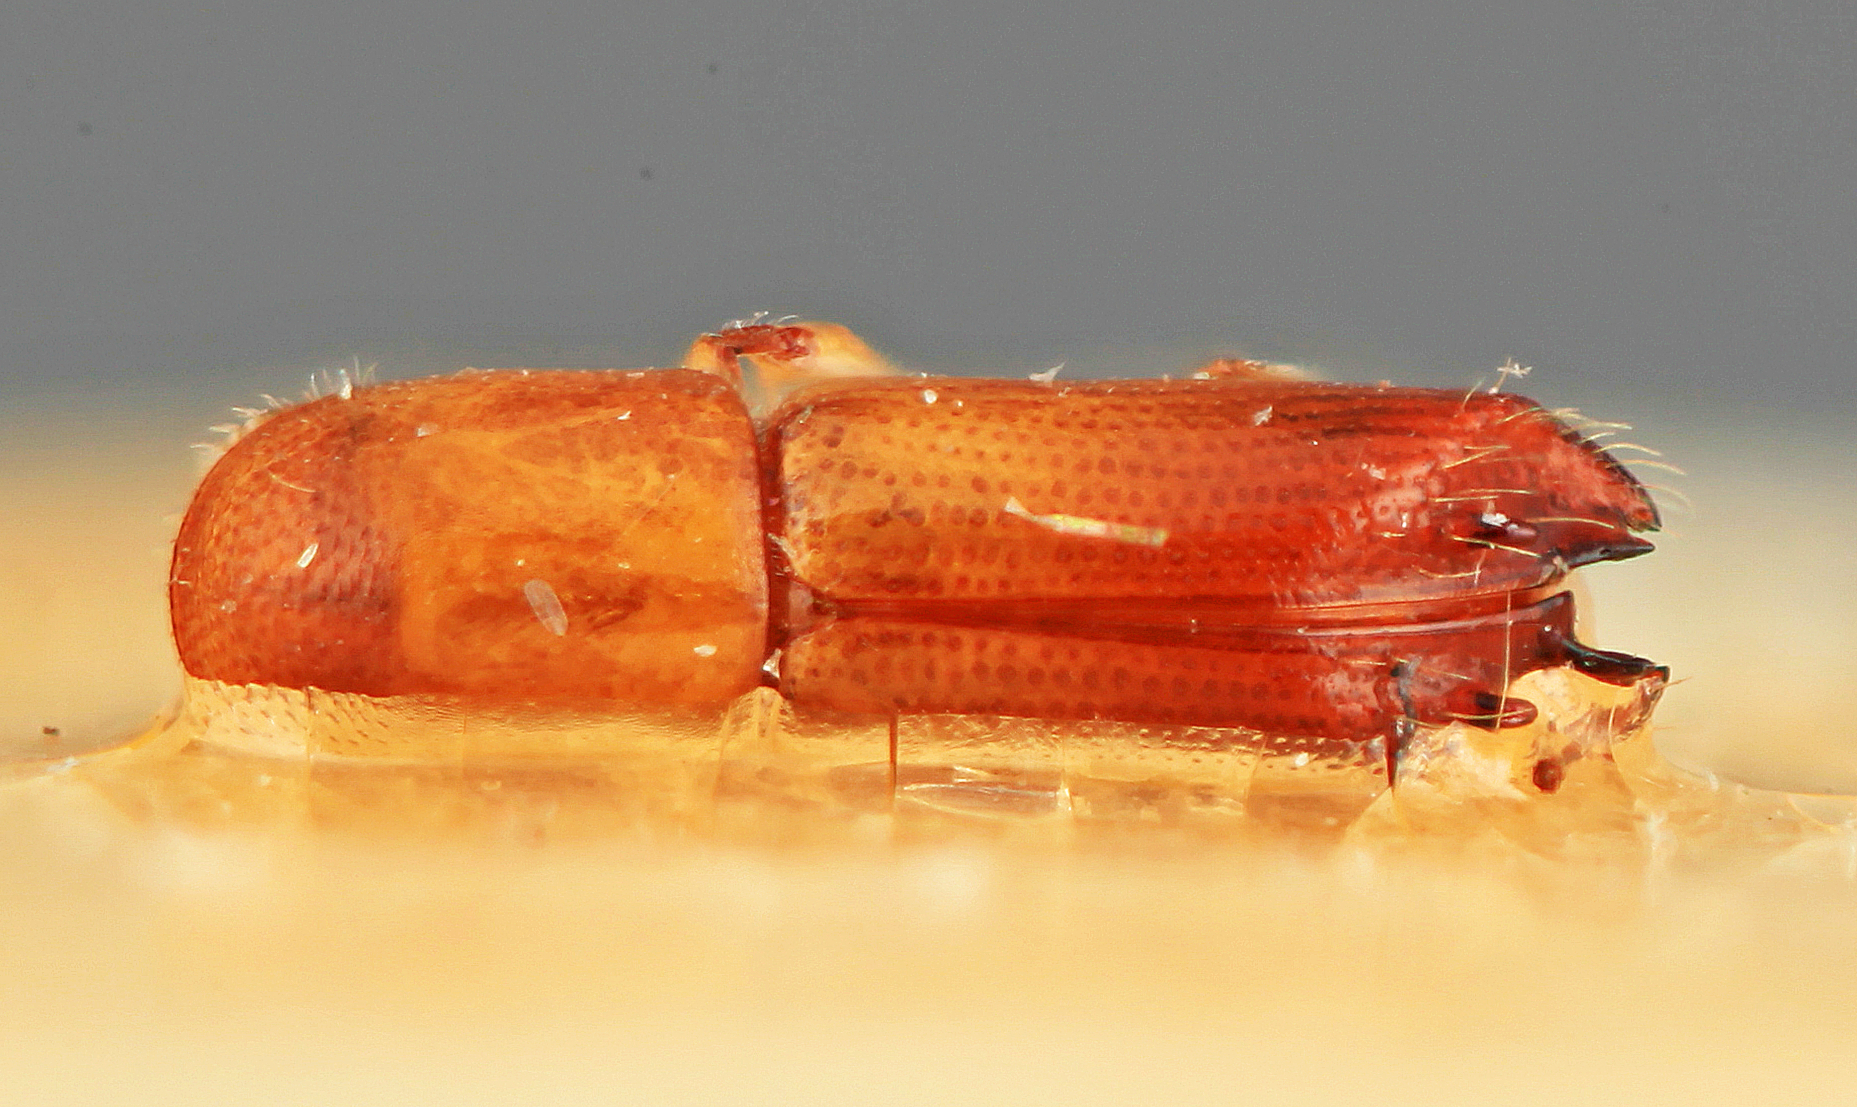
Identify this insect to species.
Monarthrum surinamensis
